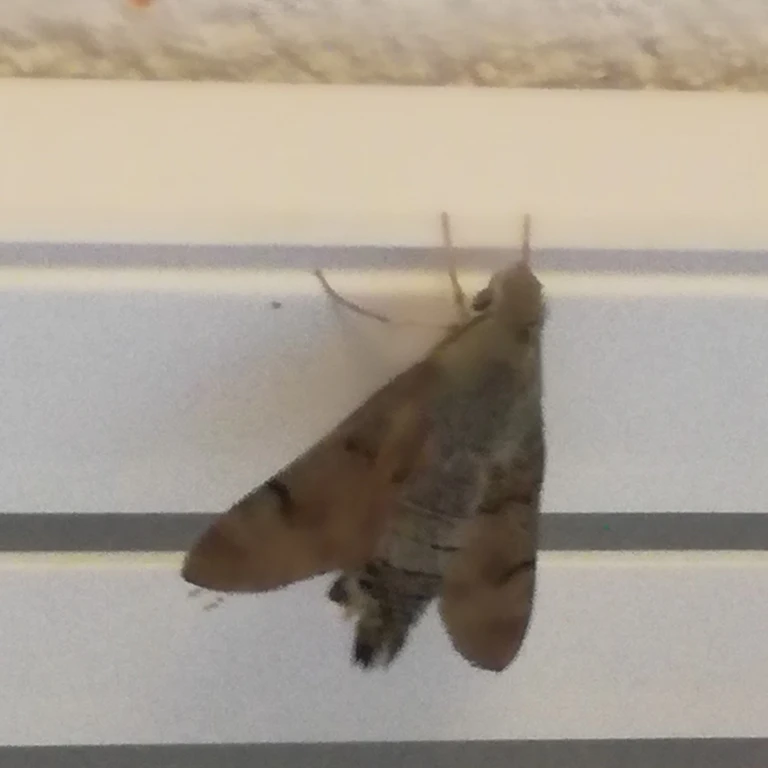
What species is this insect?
Macroglossum stellatarum
